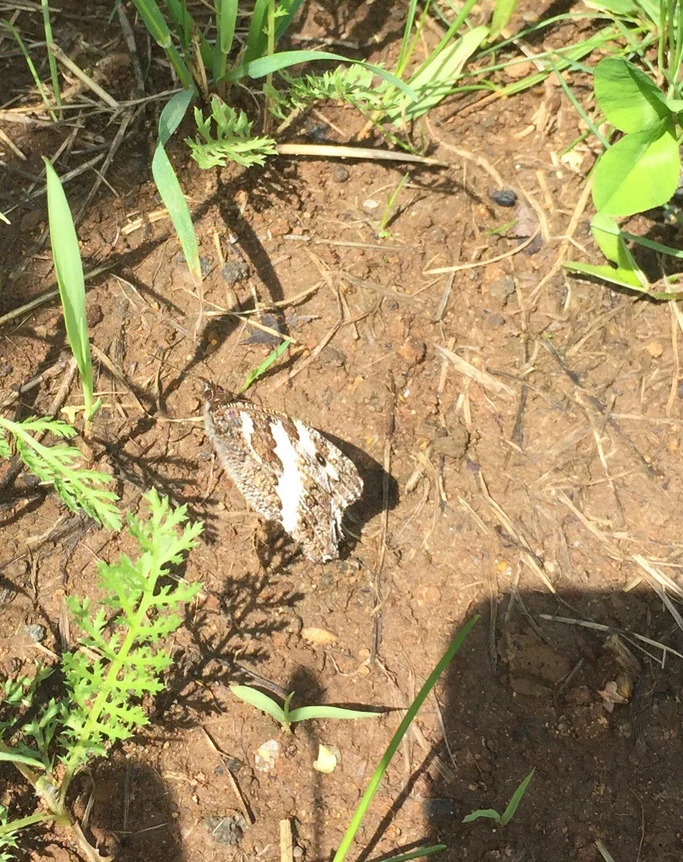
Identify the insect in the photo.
Brintesia circe
